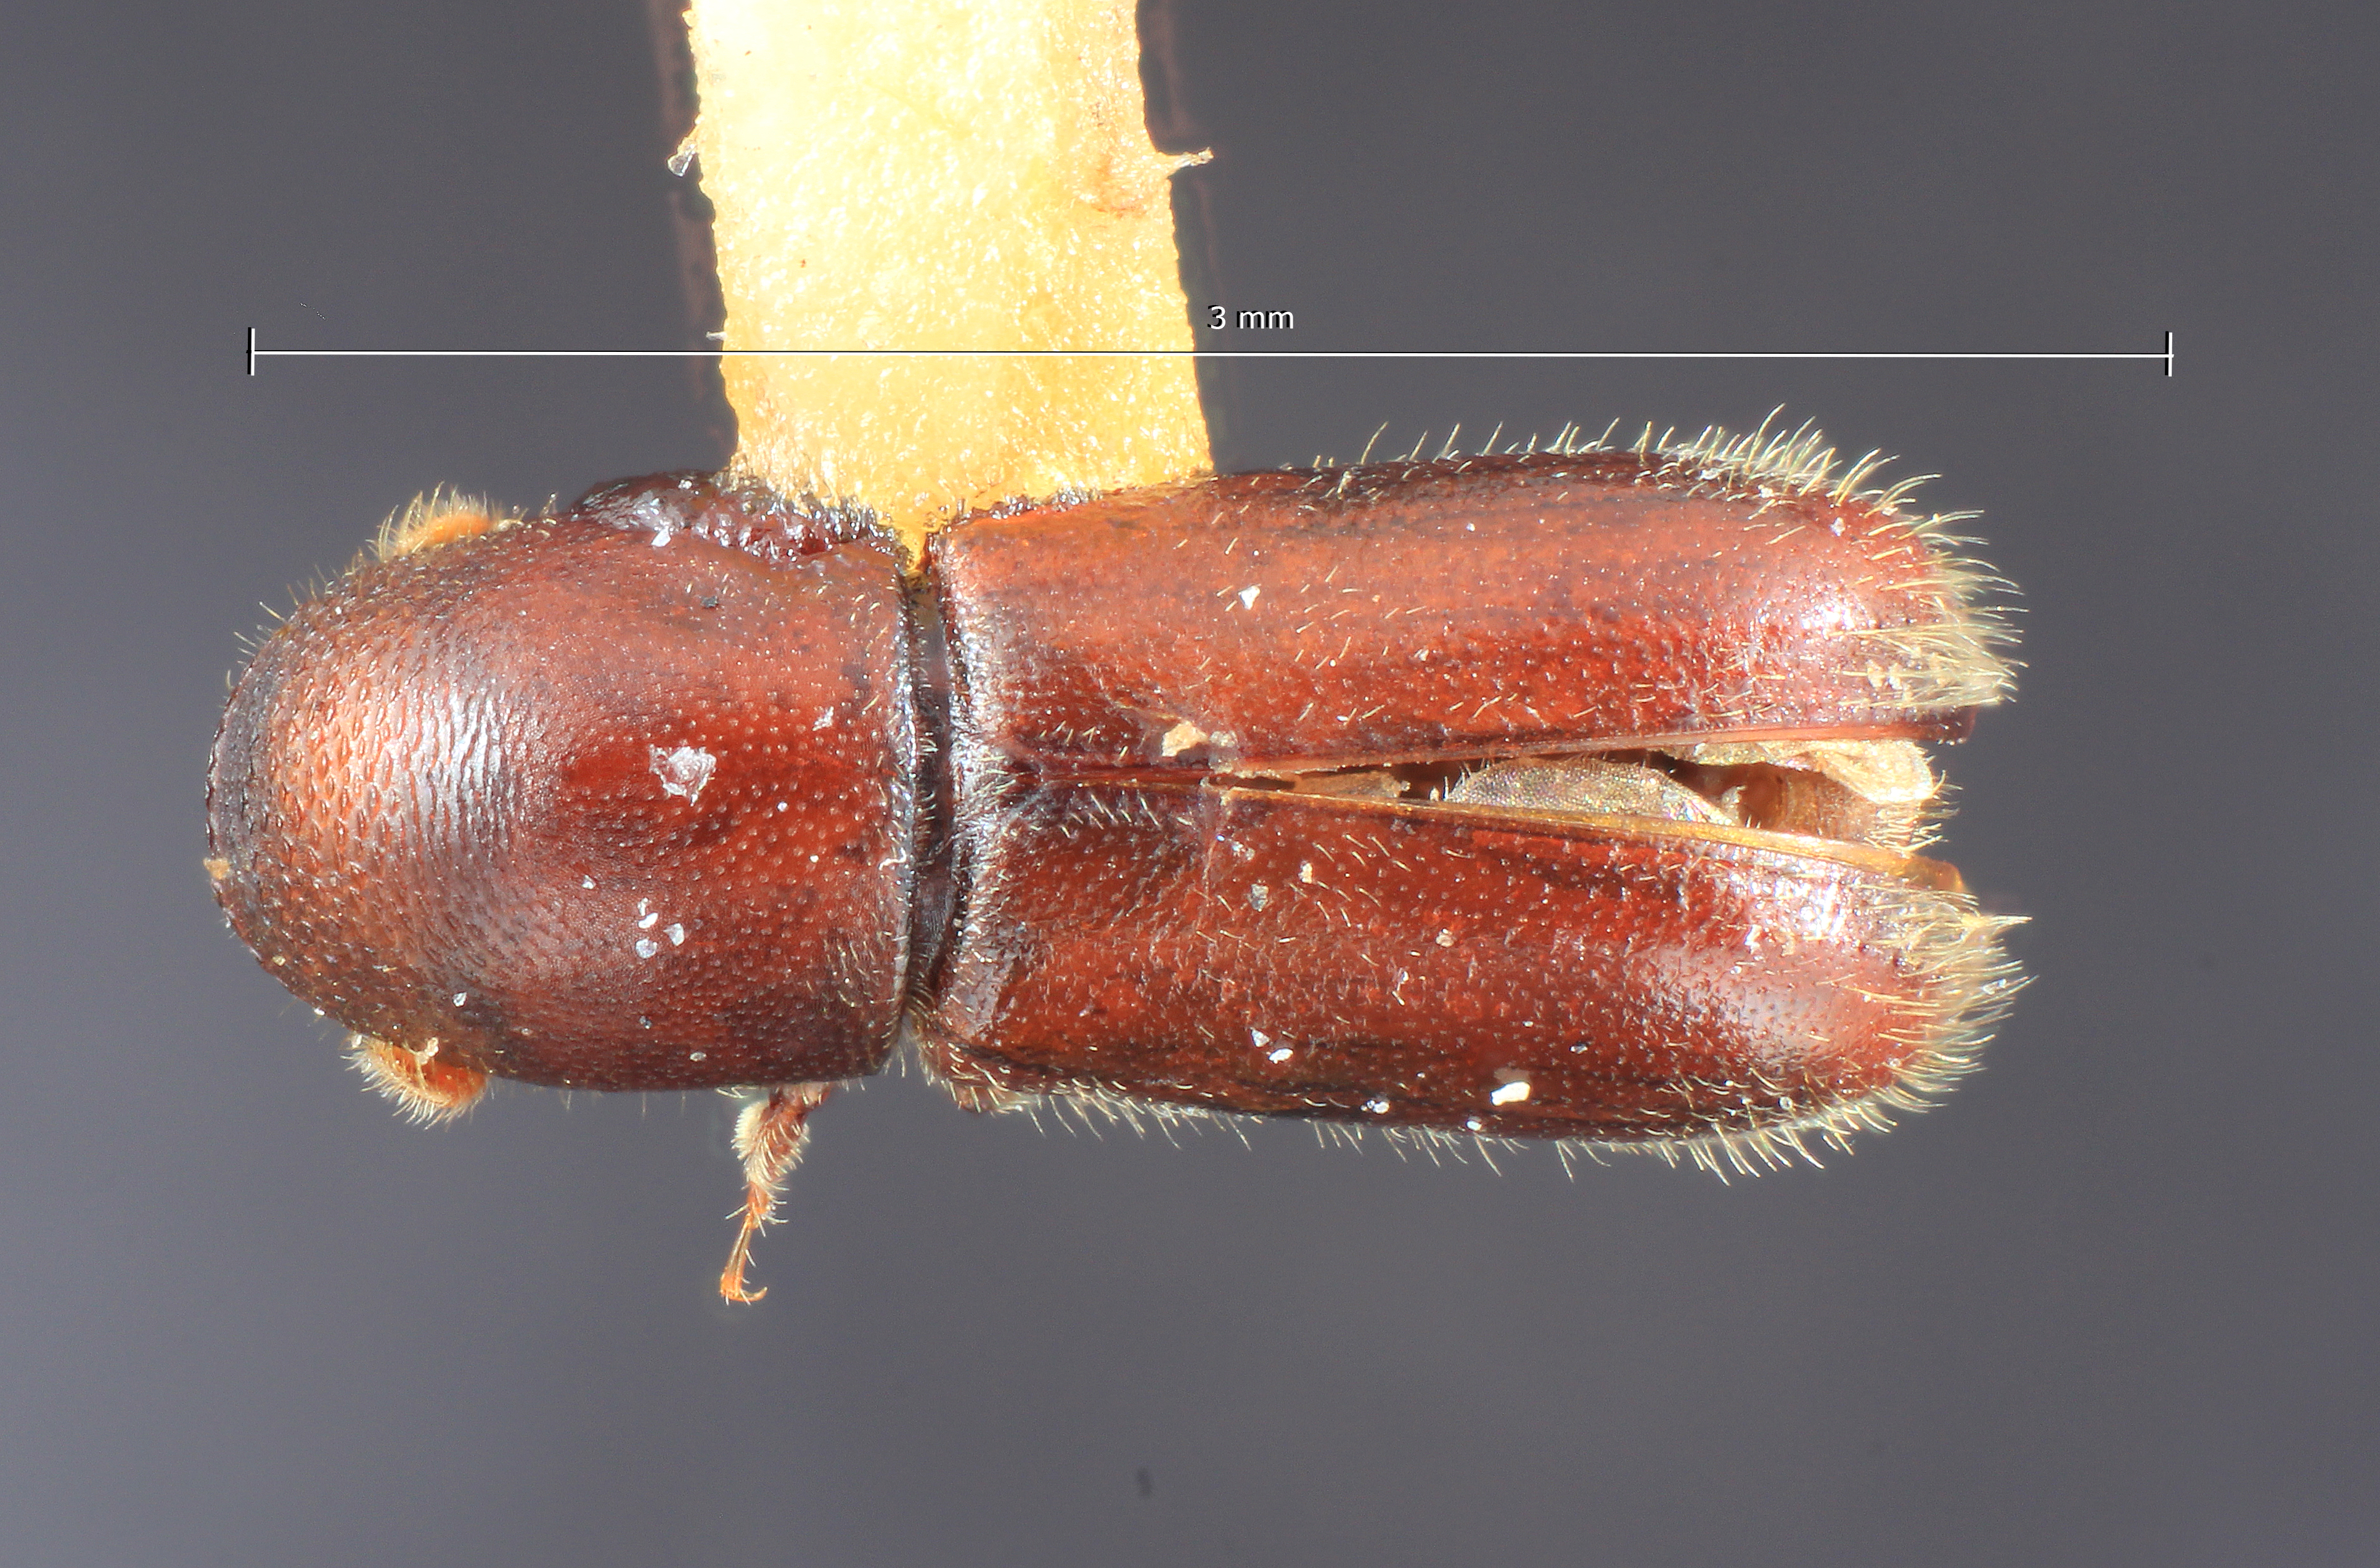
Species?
Gnathotrichus nimifrons
